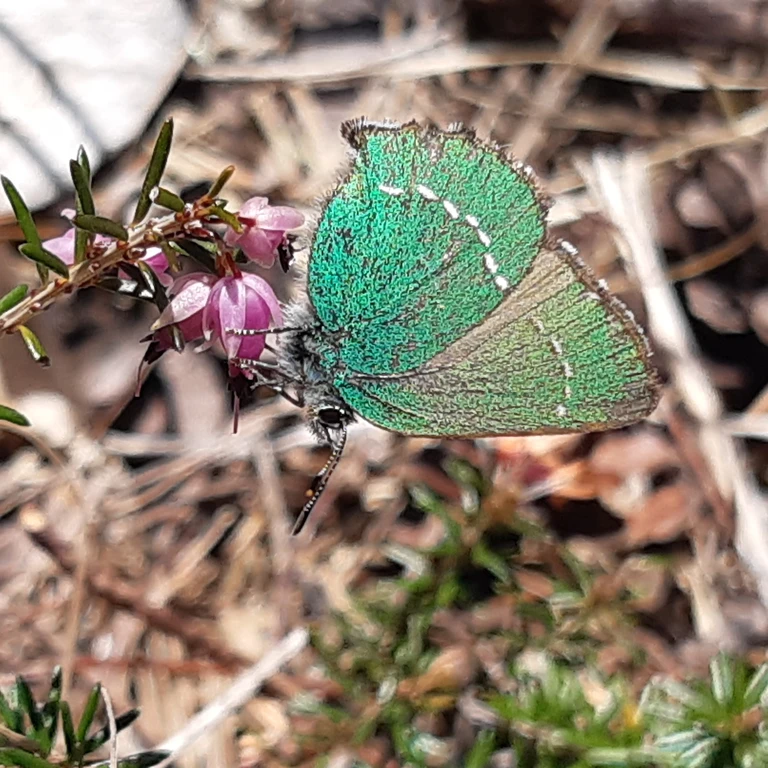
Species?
Callophrys rubi
